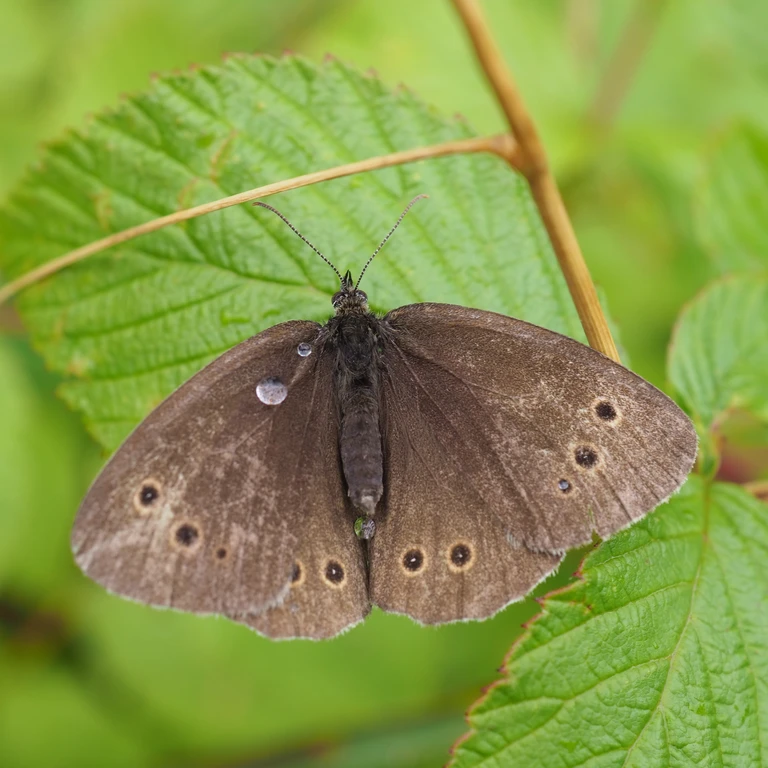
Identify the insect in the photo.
Aphantopus hyperantus
